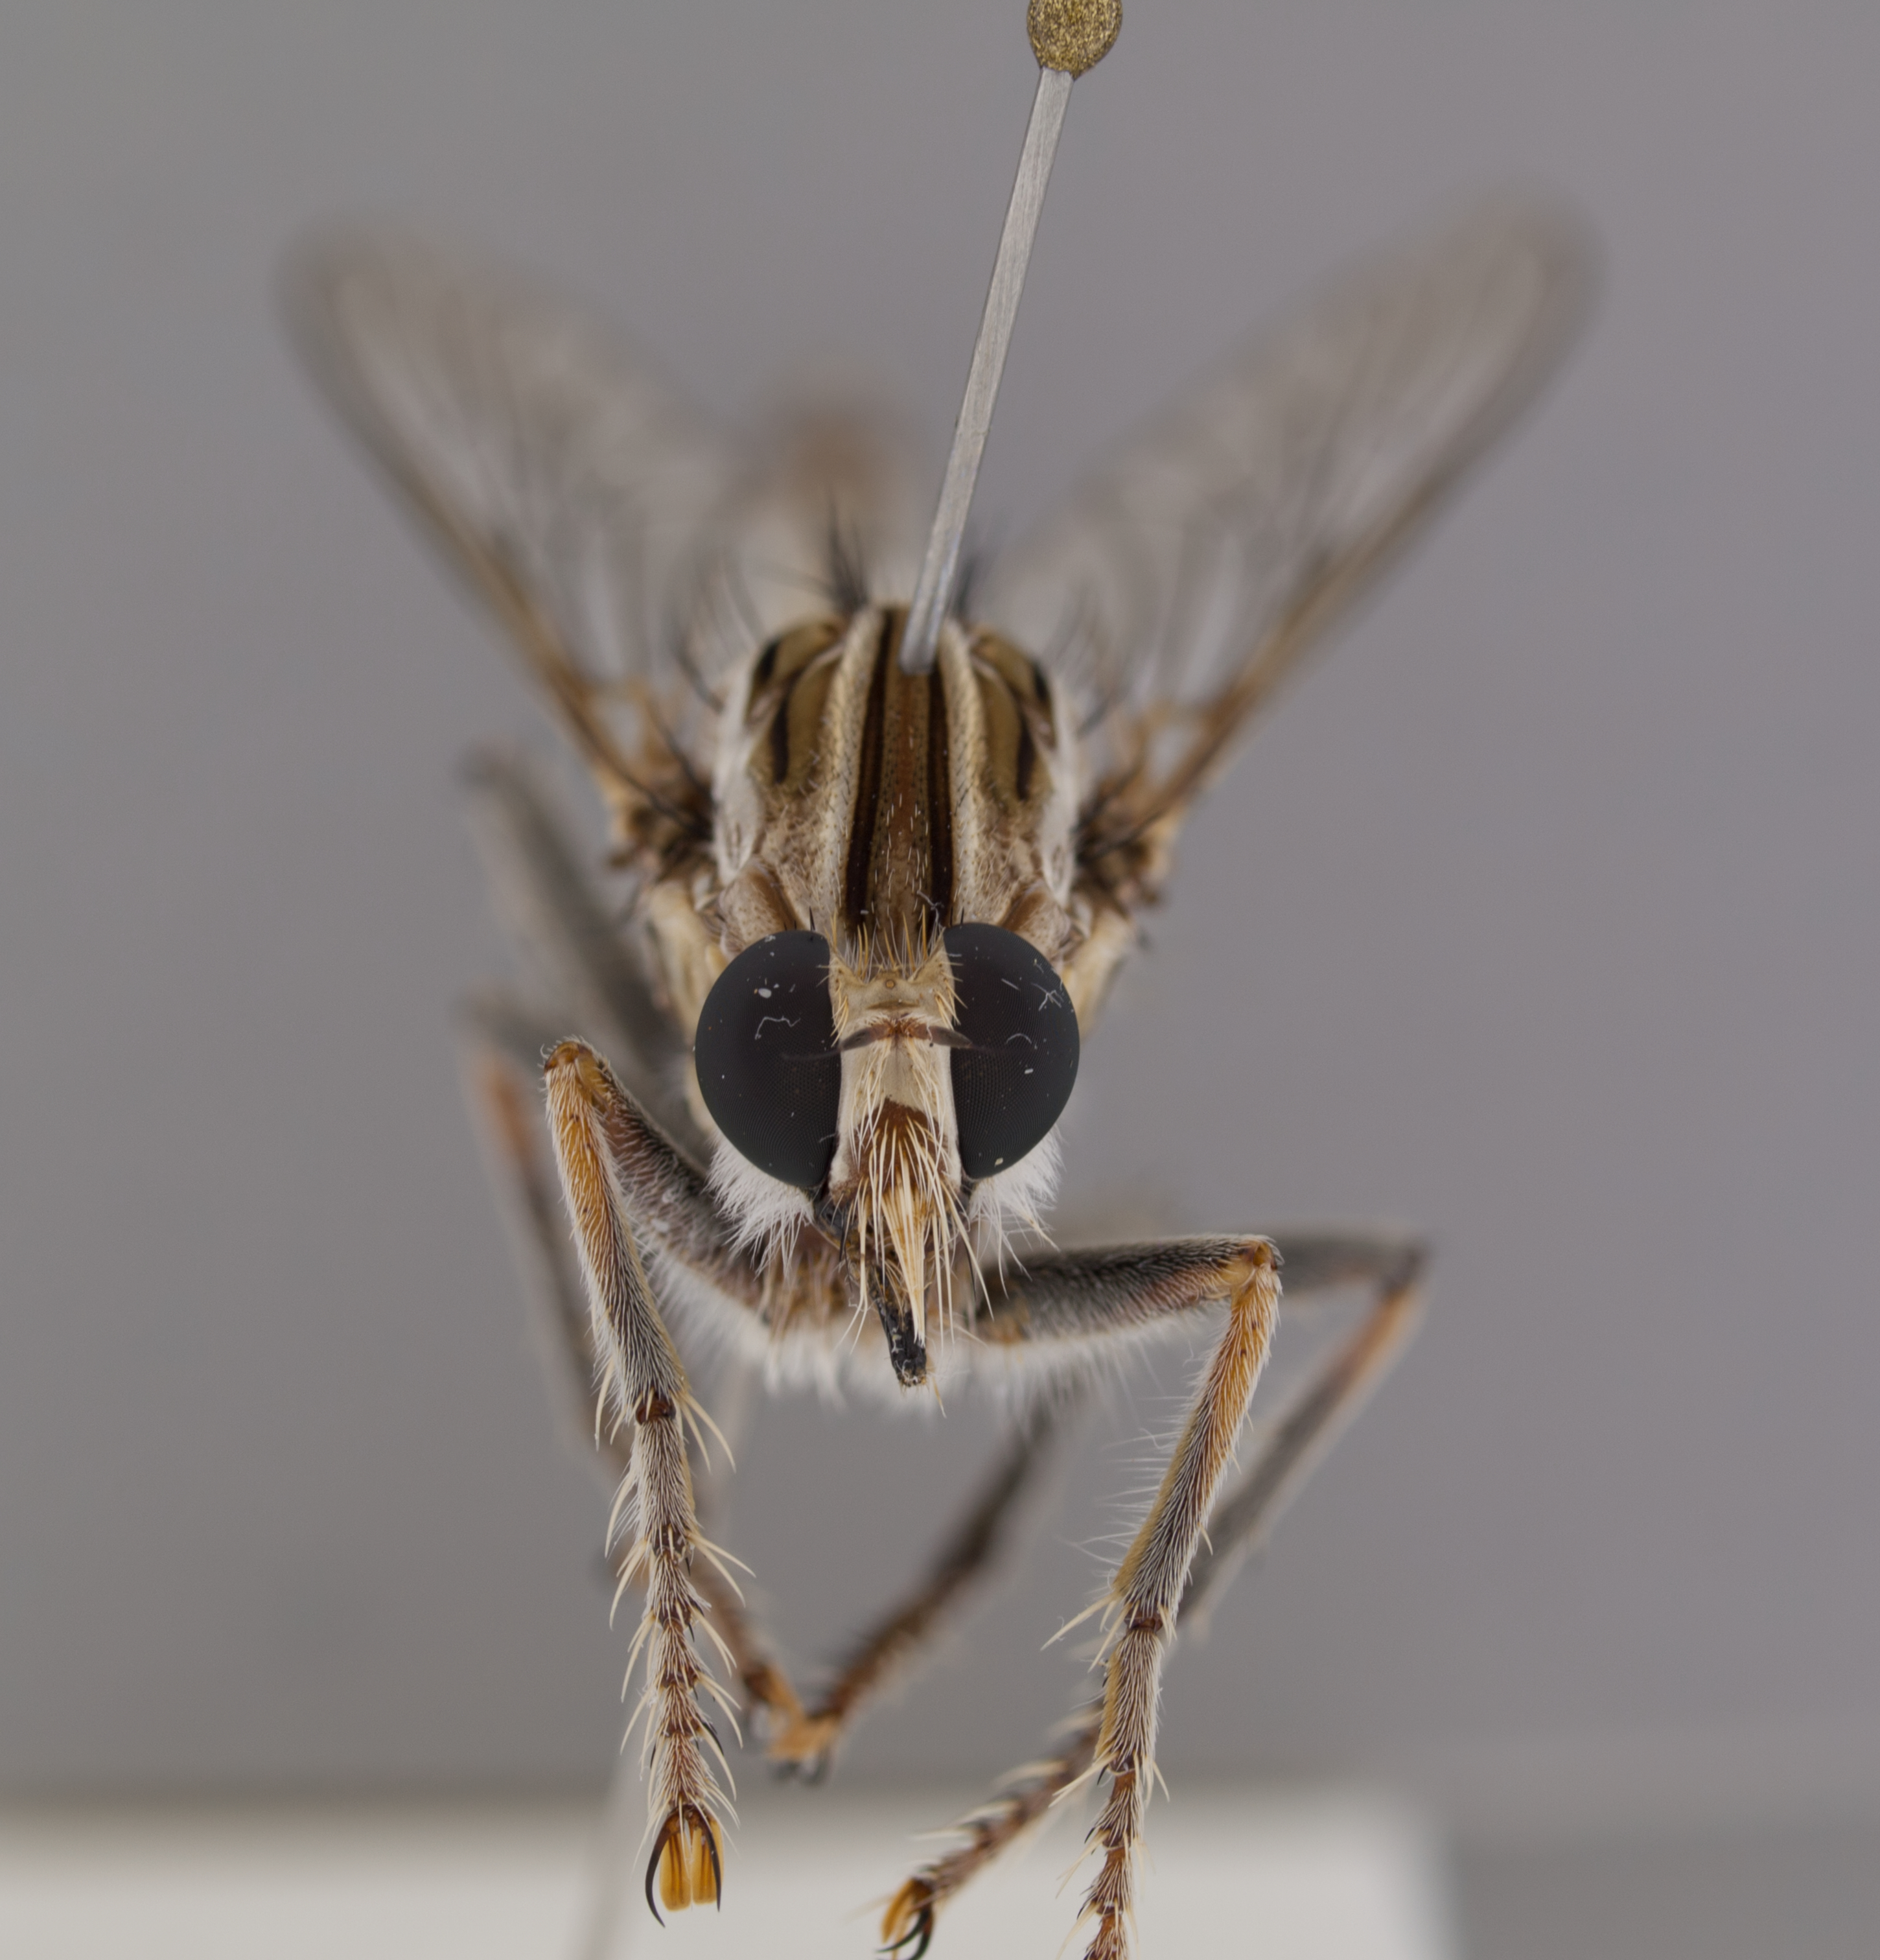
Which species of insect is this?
Acasilus tigrimontis
